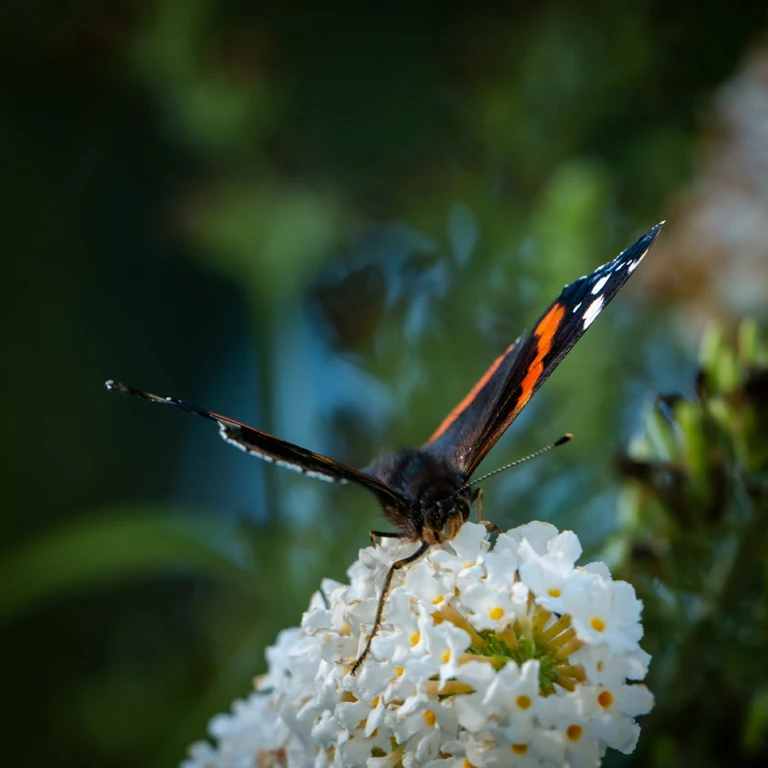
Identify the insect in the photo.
Vanessa atalanta
